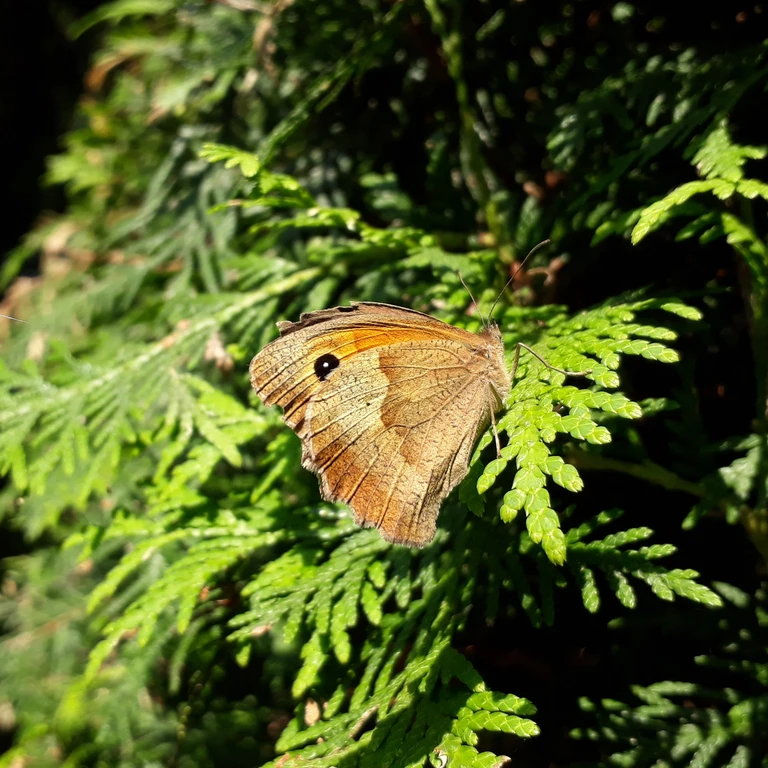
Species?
Maniola jurtina
